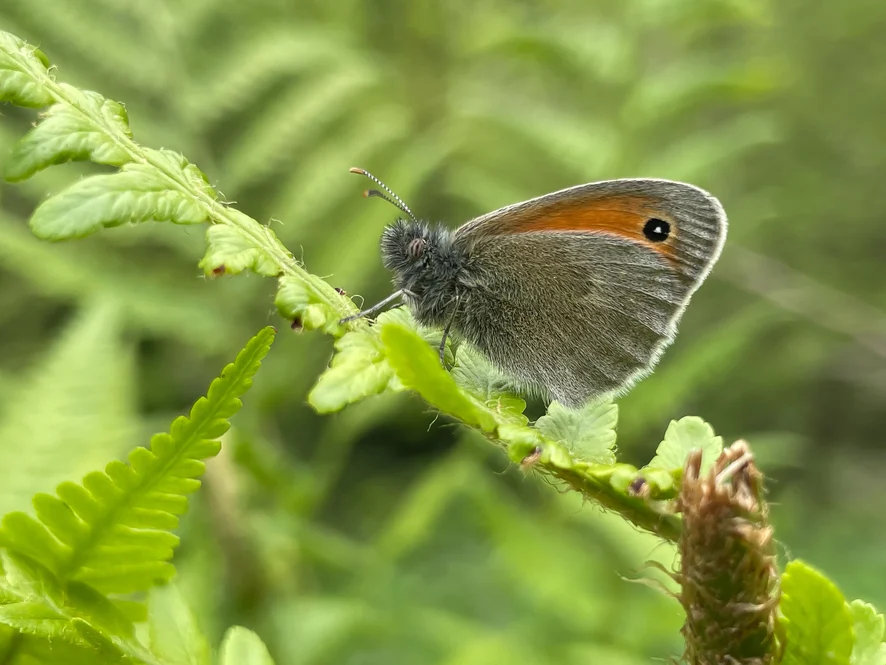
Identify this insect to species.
Coenonympha pamphilus
